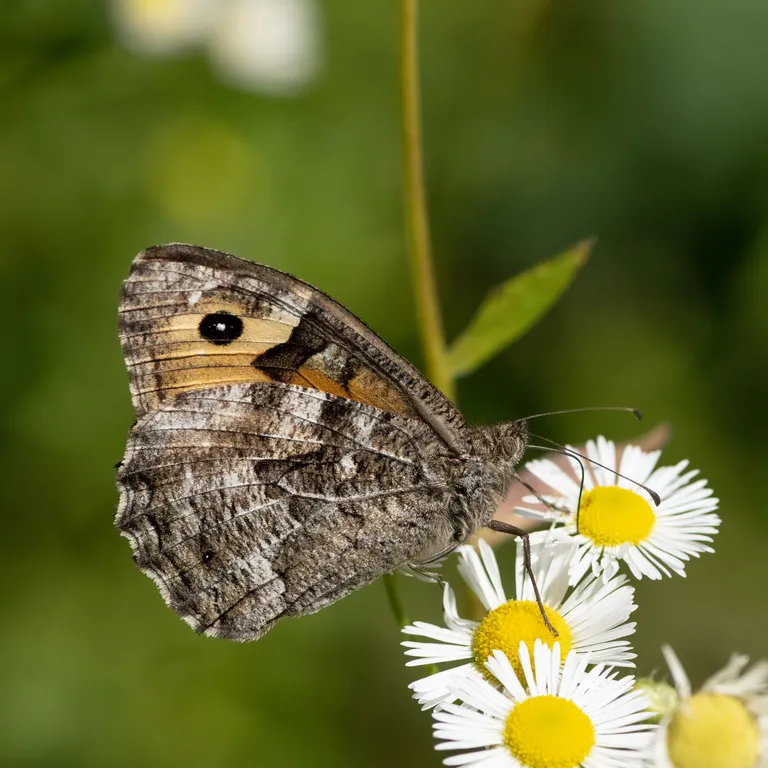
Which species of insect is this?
Hipparchia semele
